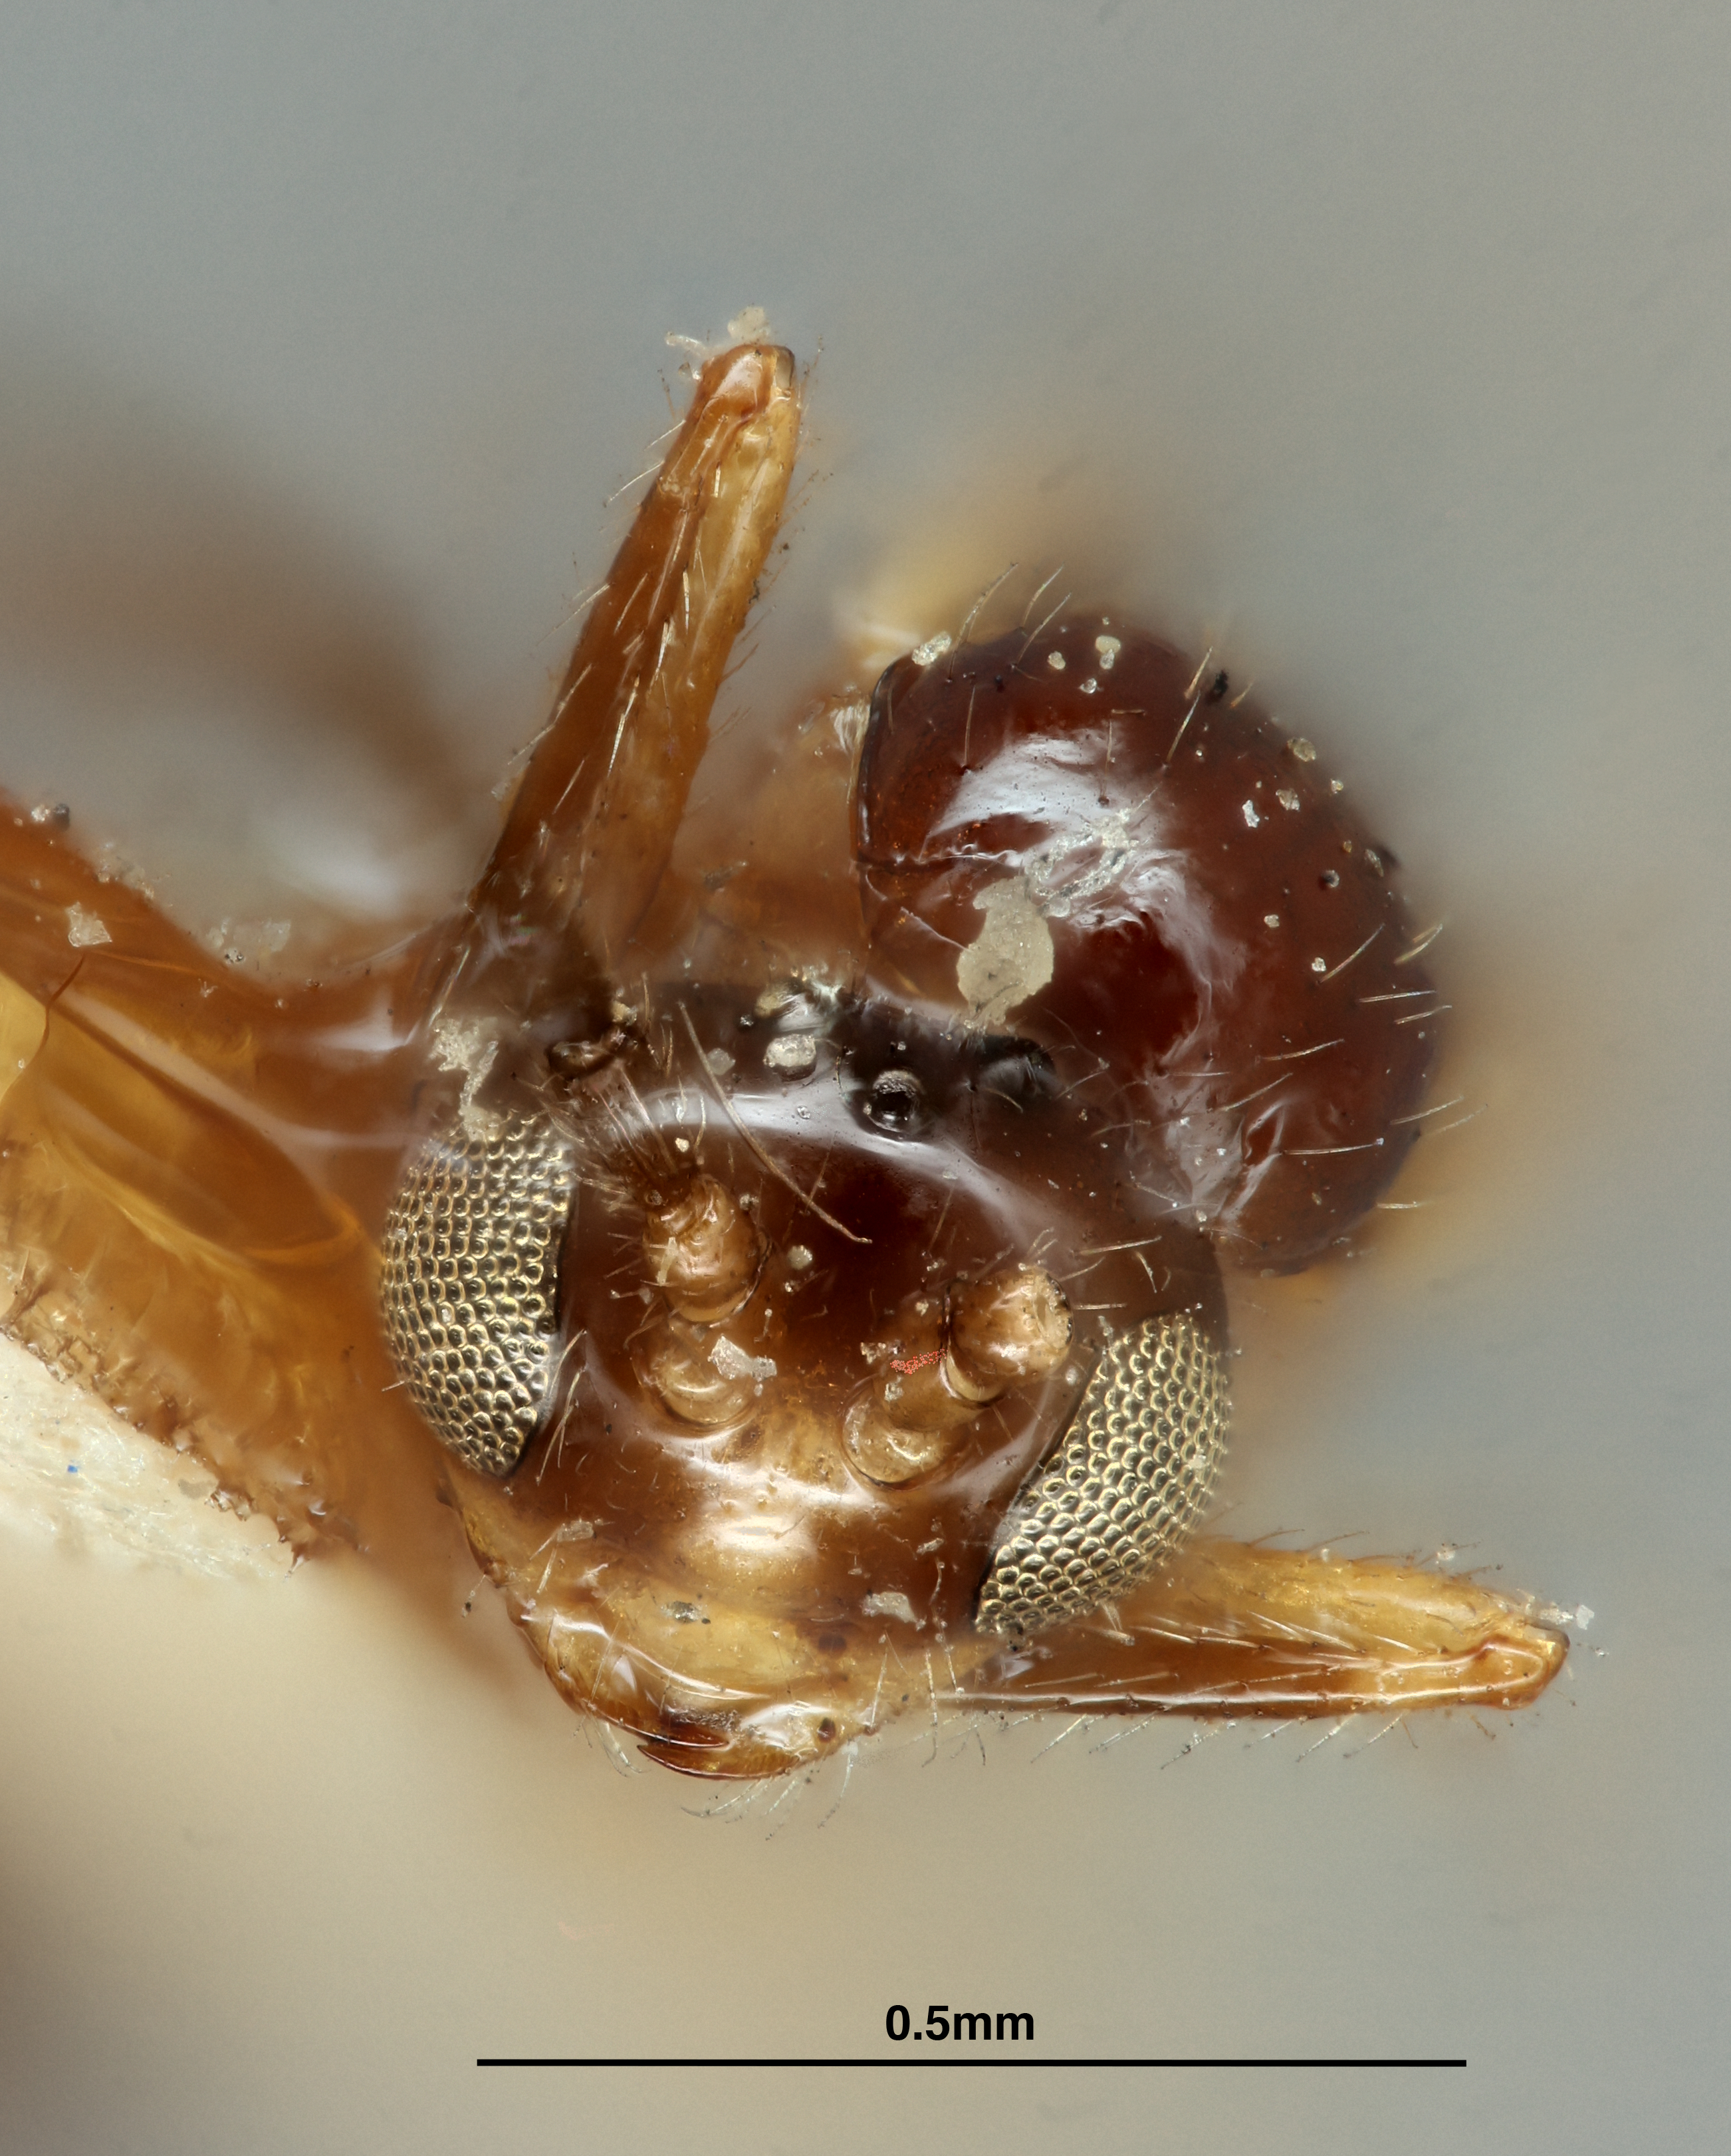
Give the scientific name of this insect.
Lysiphlebus multiarticulatus
